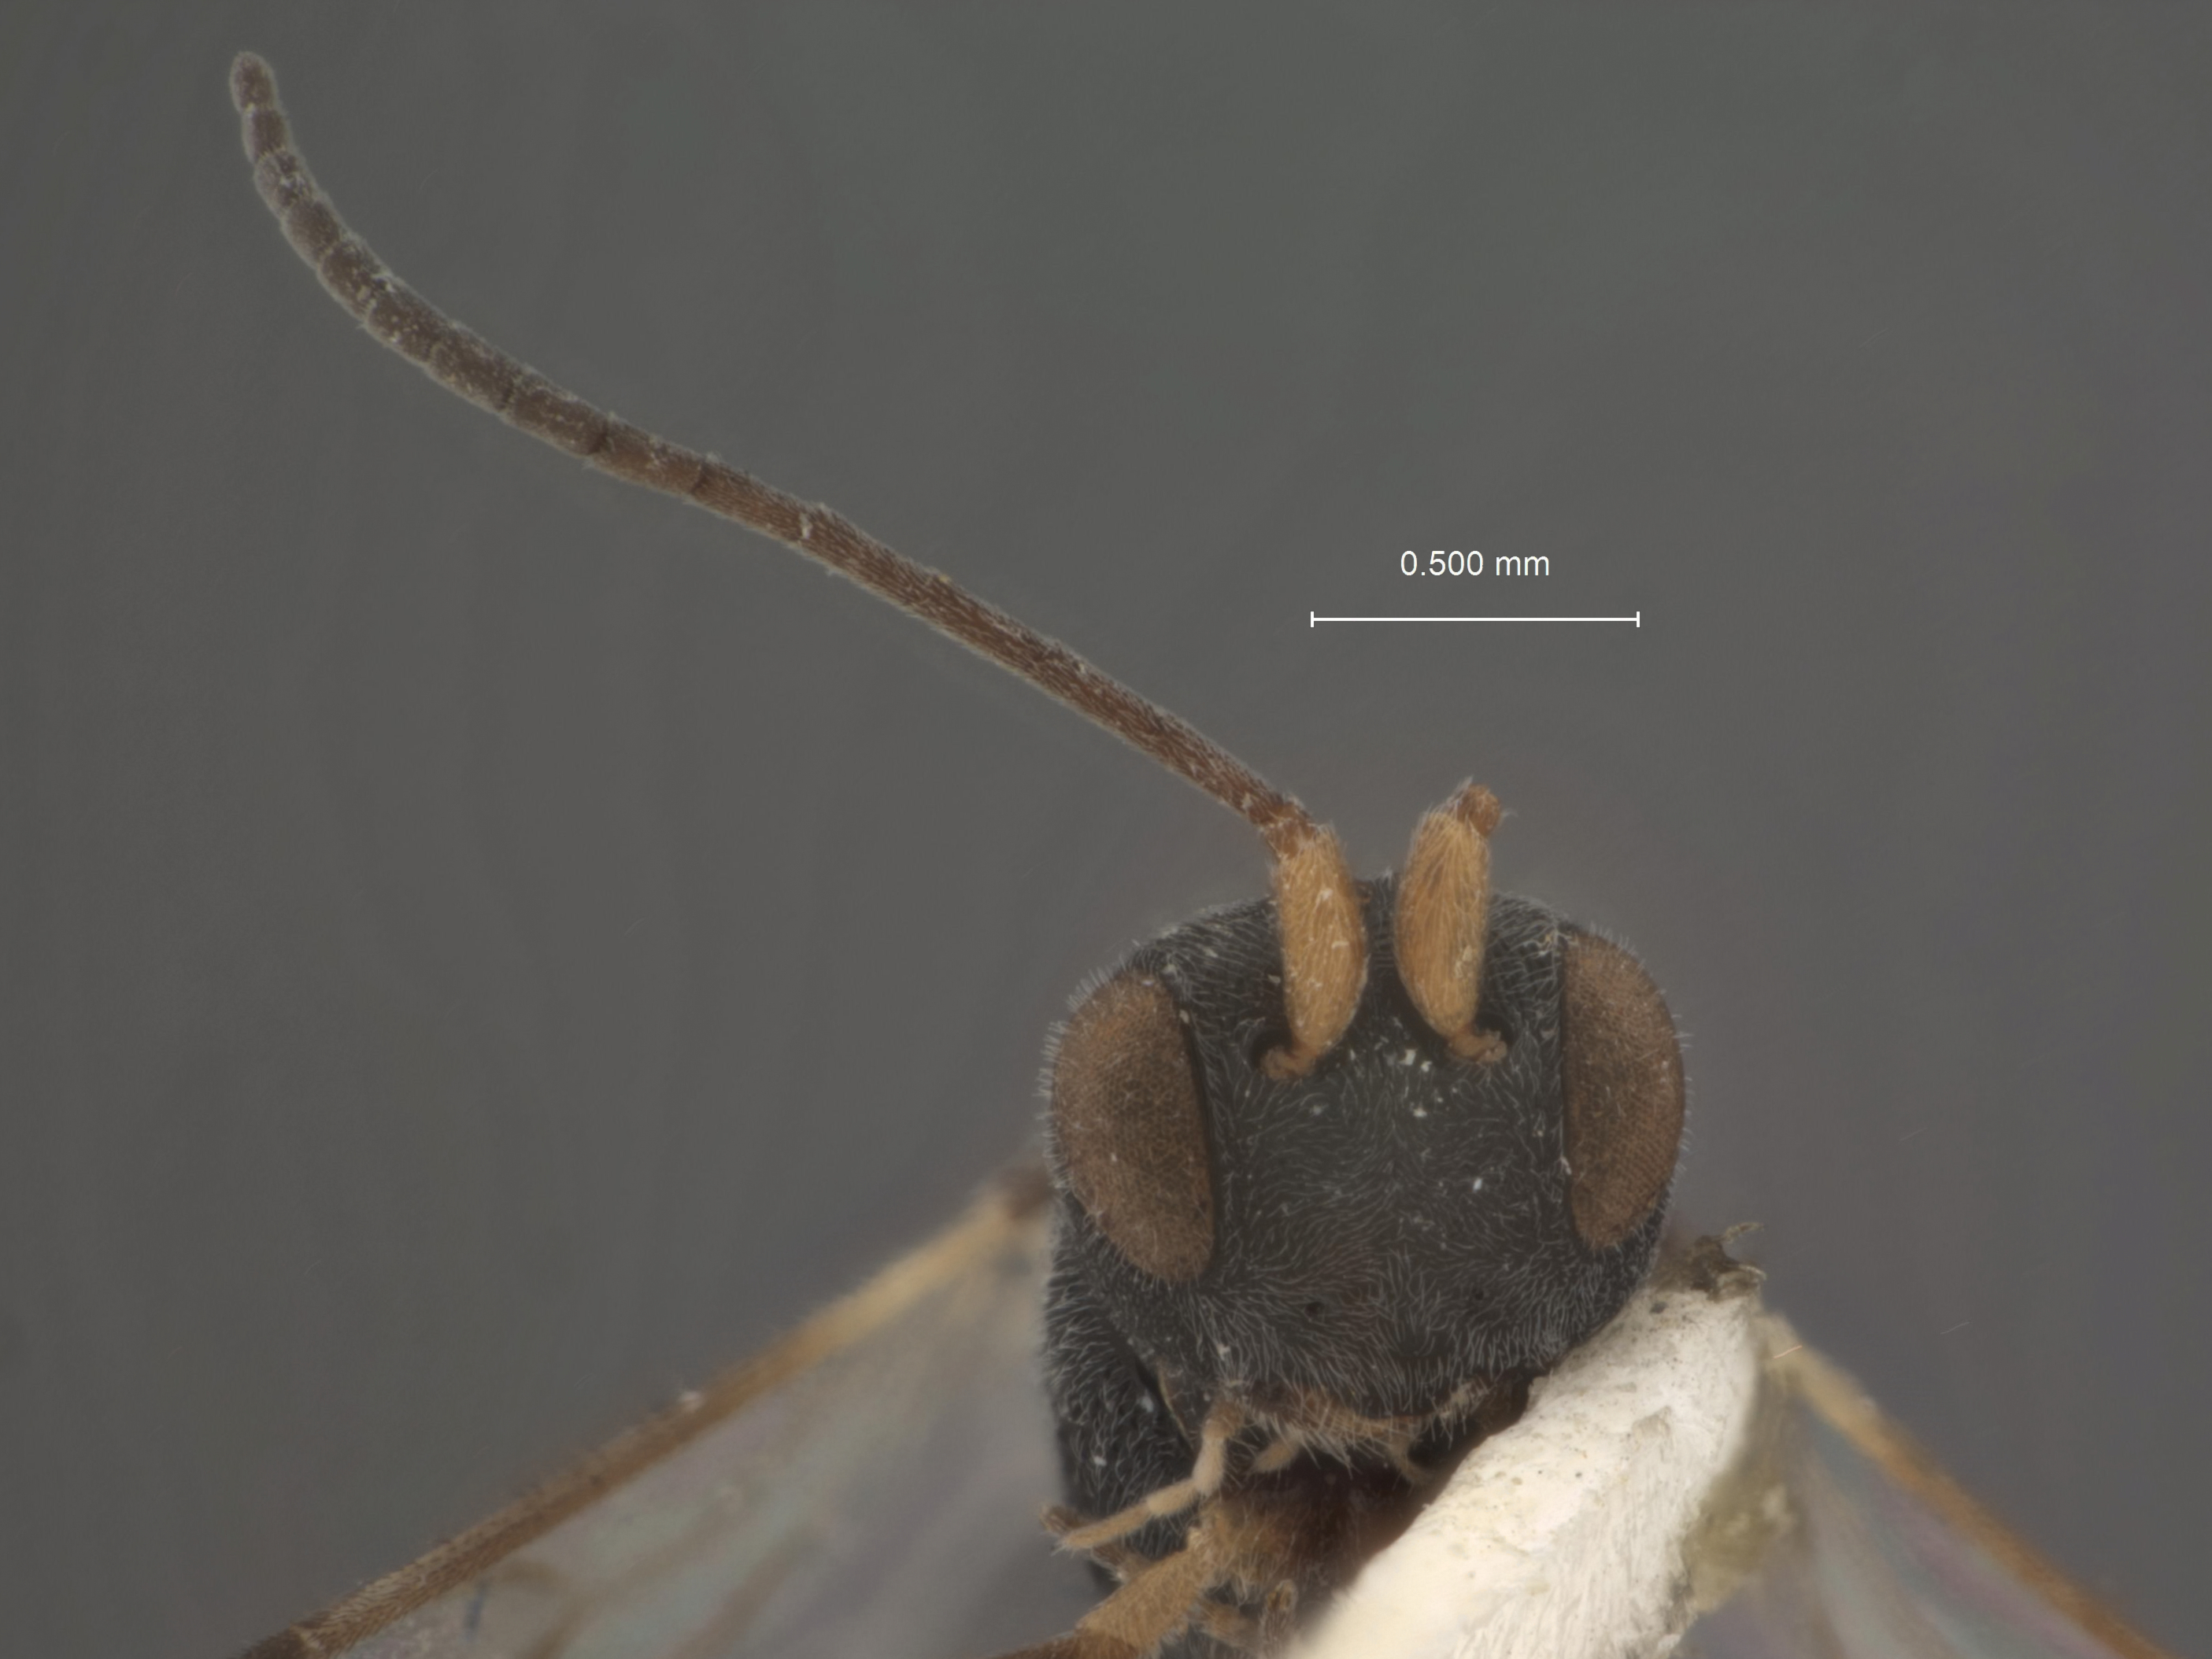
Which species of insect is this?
Chelonus bussyi
